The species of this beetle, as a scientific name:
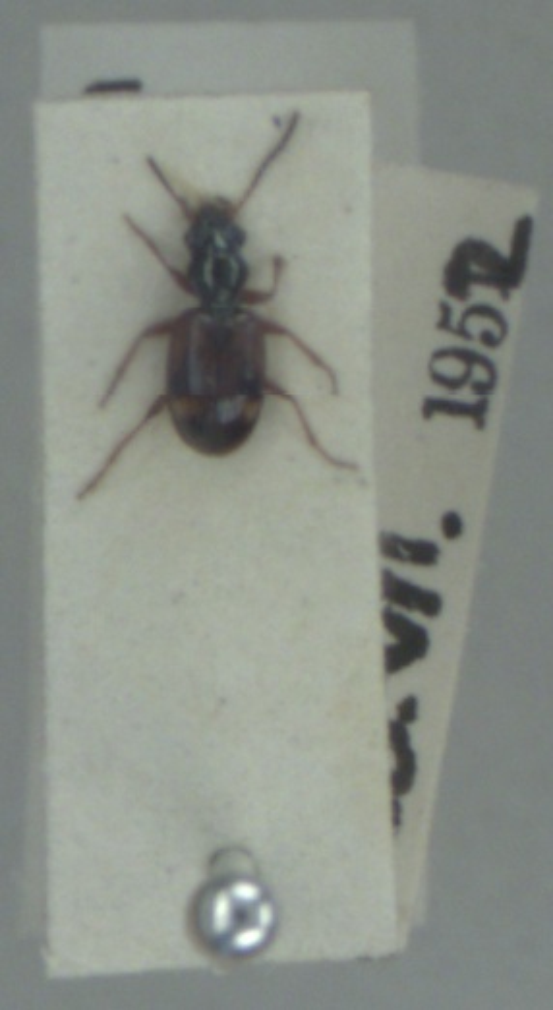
Bembidion articulatum
